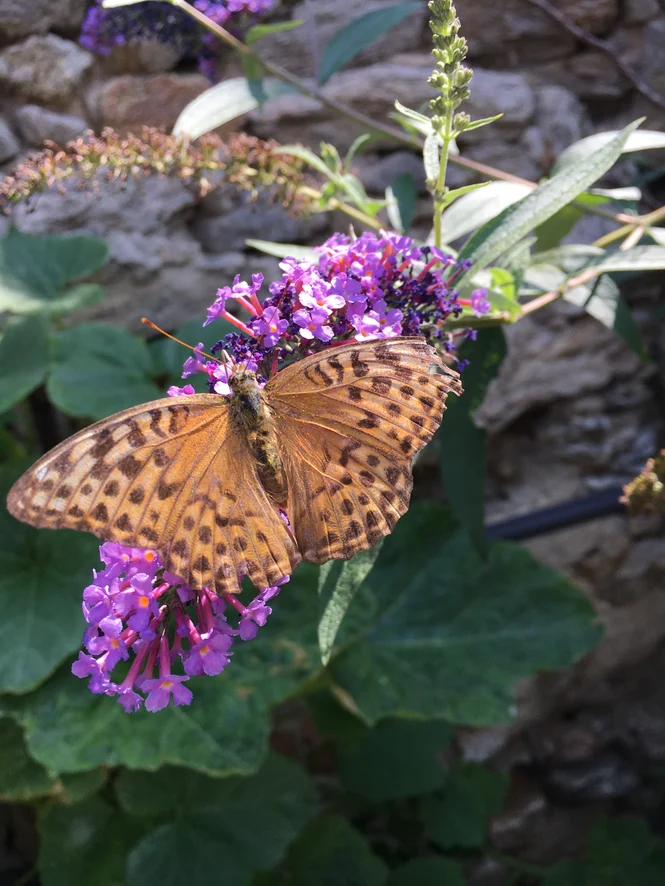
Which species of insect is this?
Argynnis paphia
